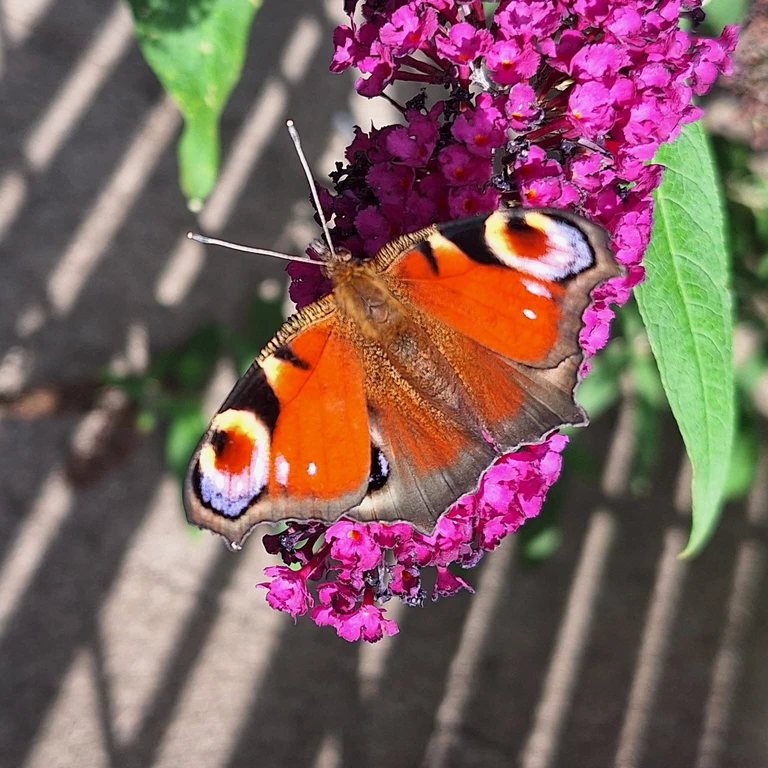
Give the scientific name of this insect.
Aglais io
